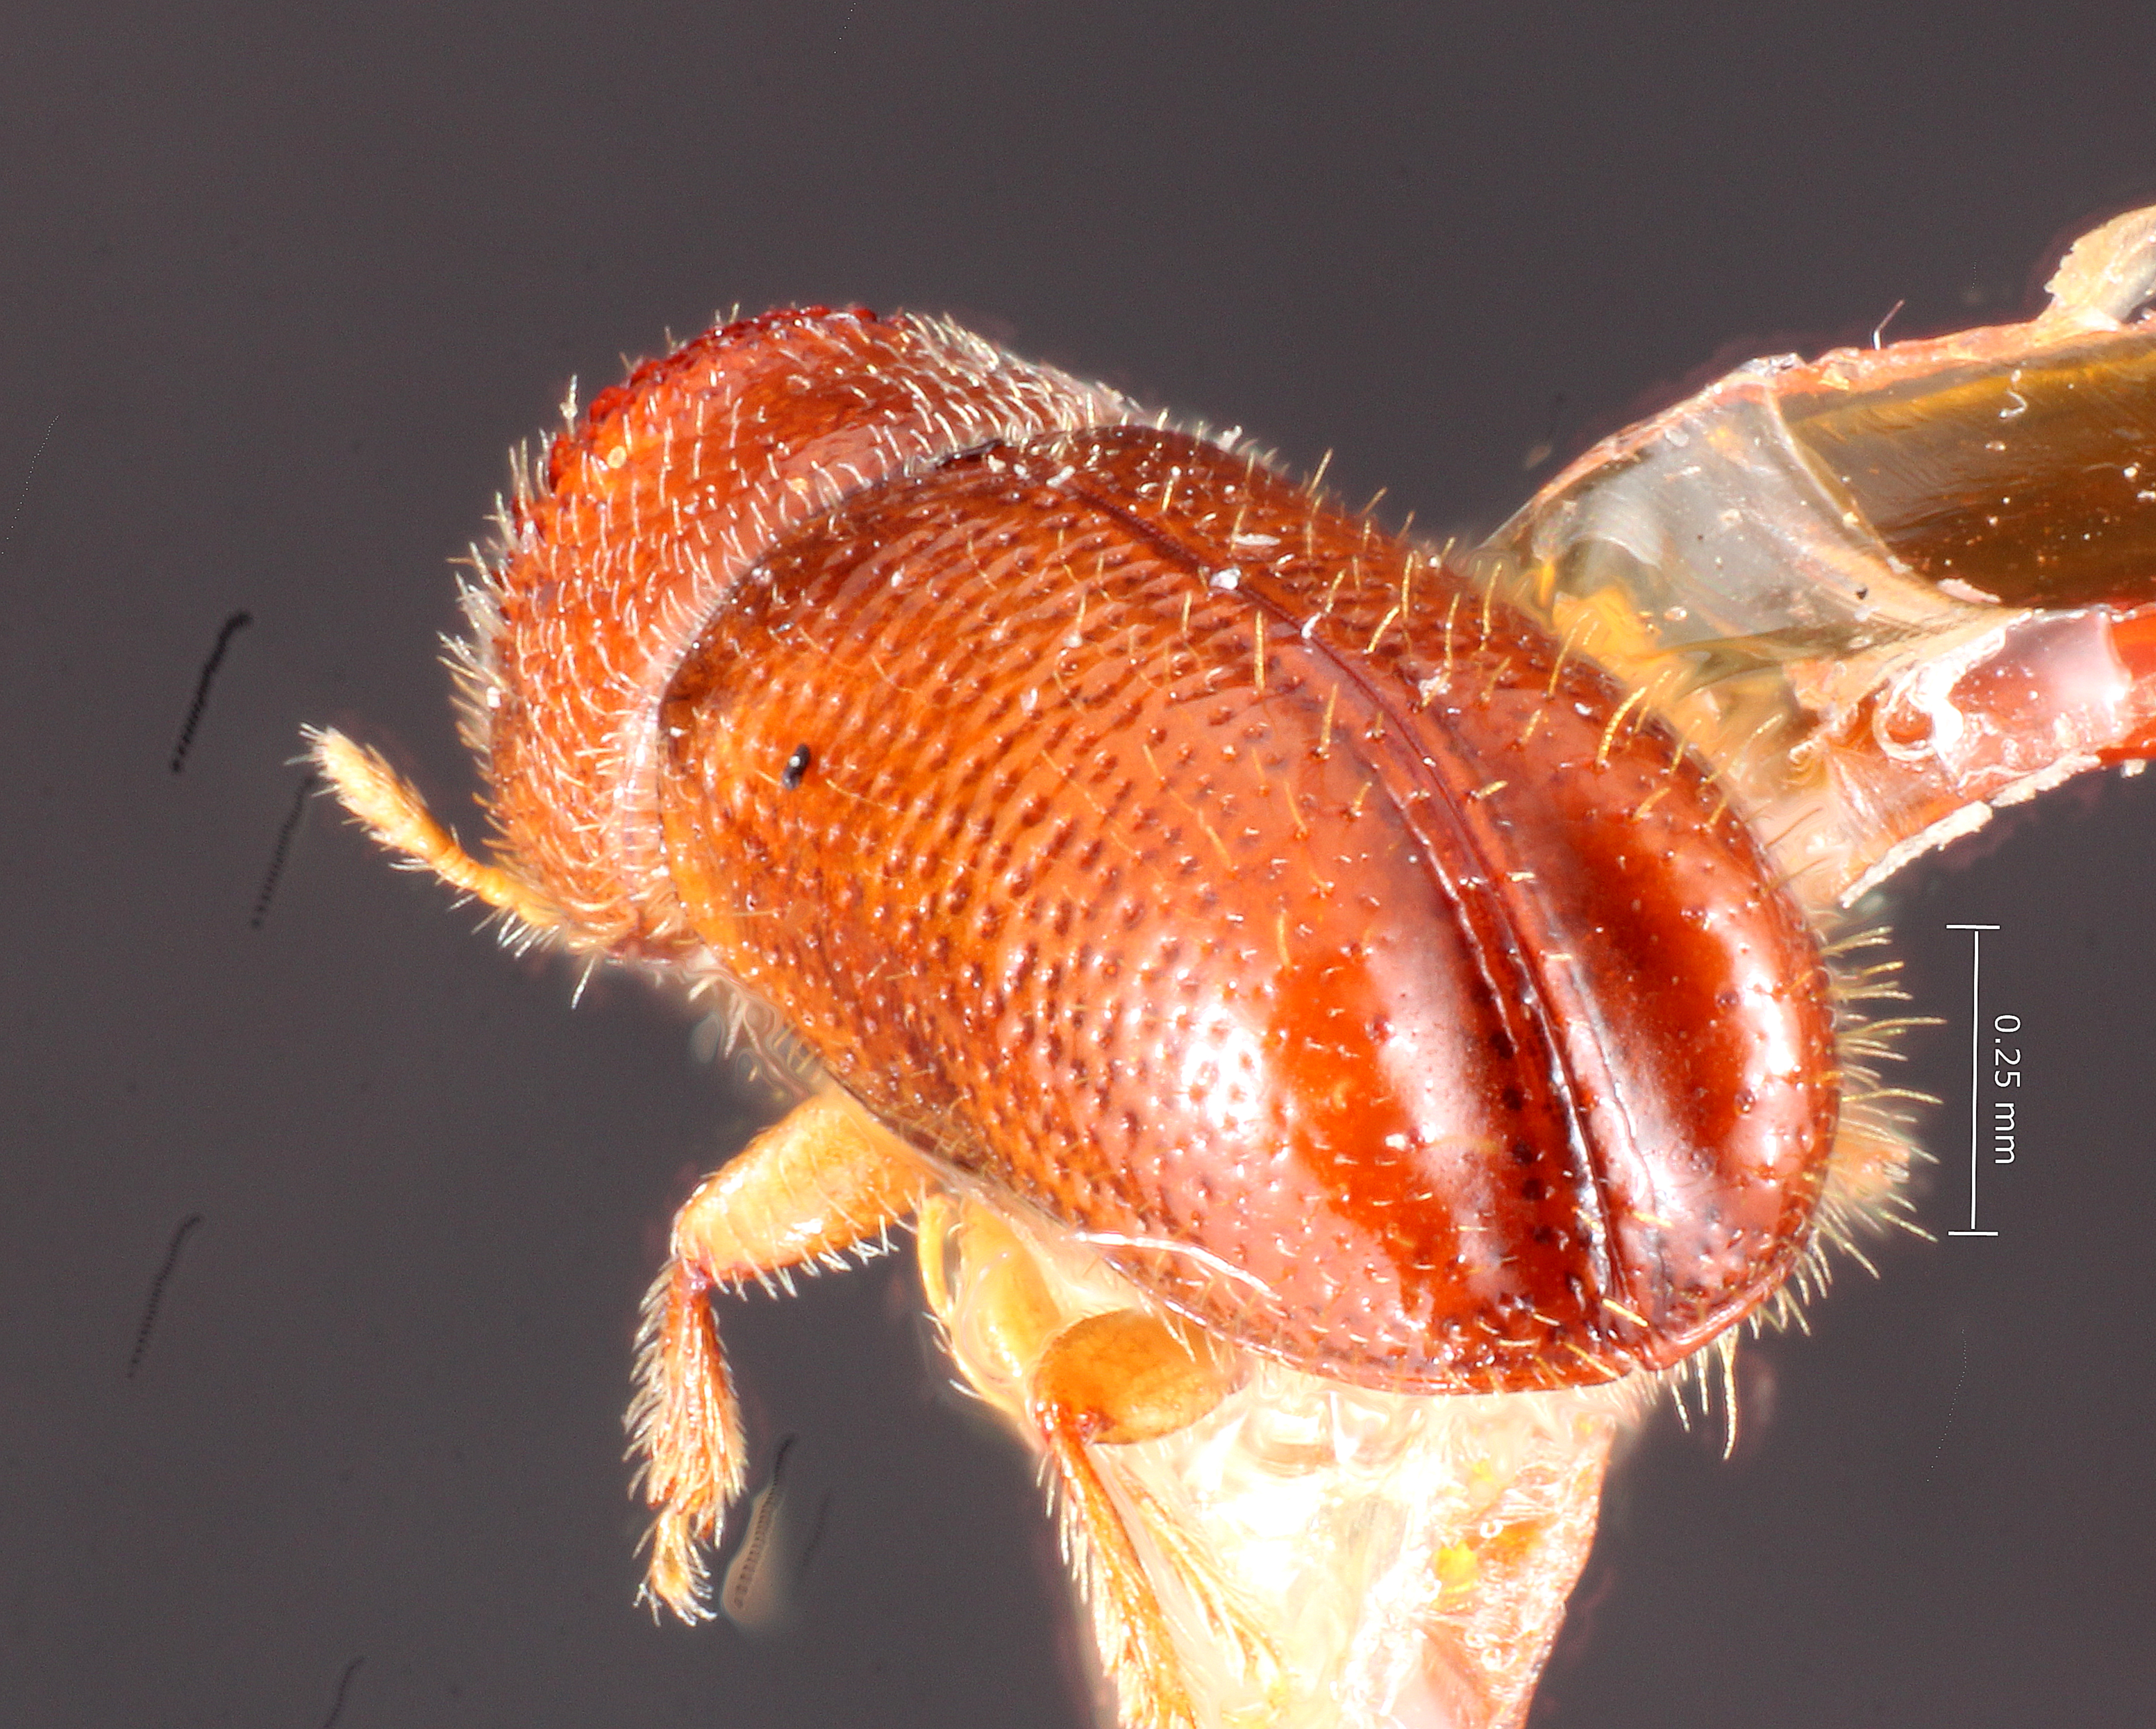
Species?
Pityophthorus brevis
